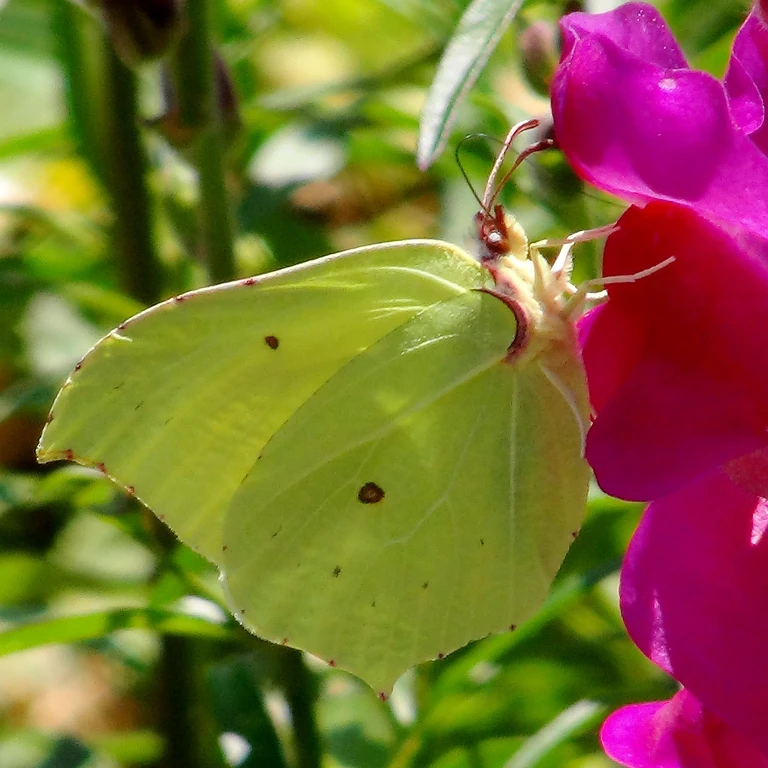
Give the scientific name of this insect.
Gonepteryx rhamni
